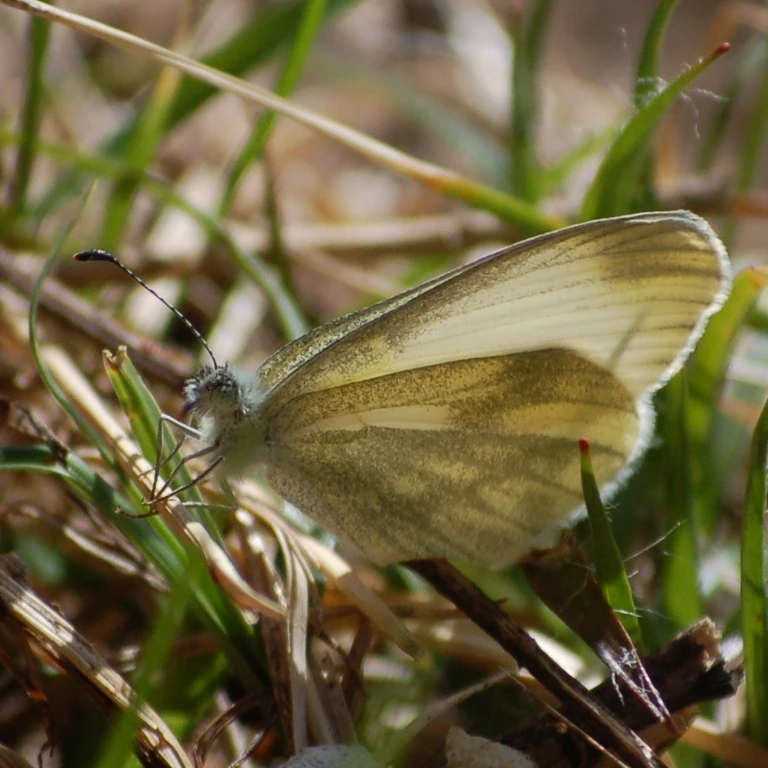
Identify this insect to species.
Leptidea sinapis/juvernica
